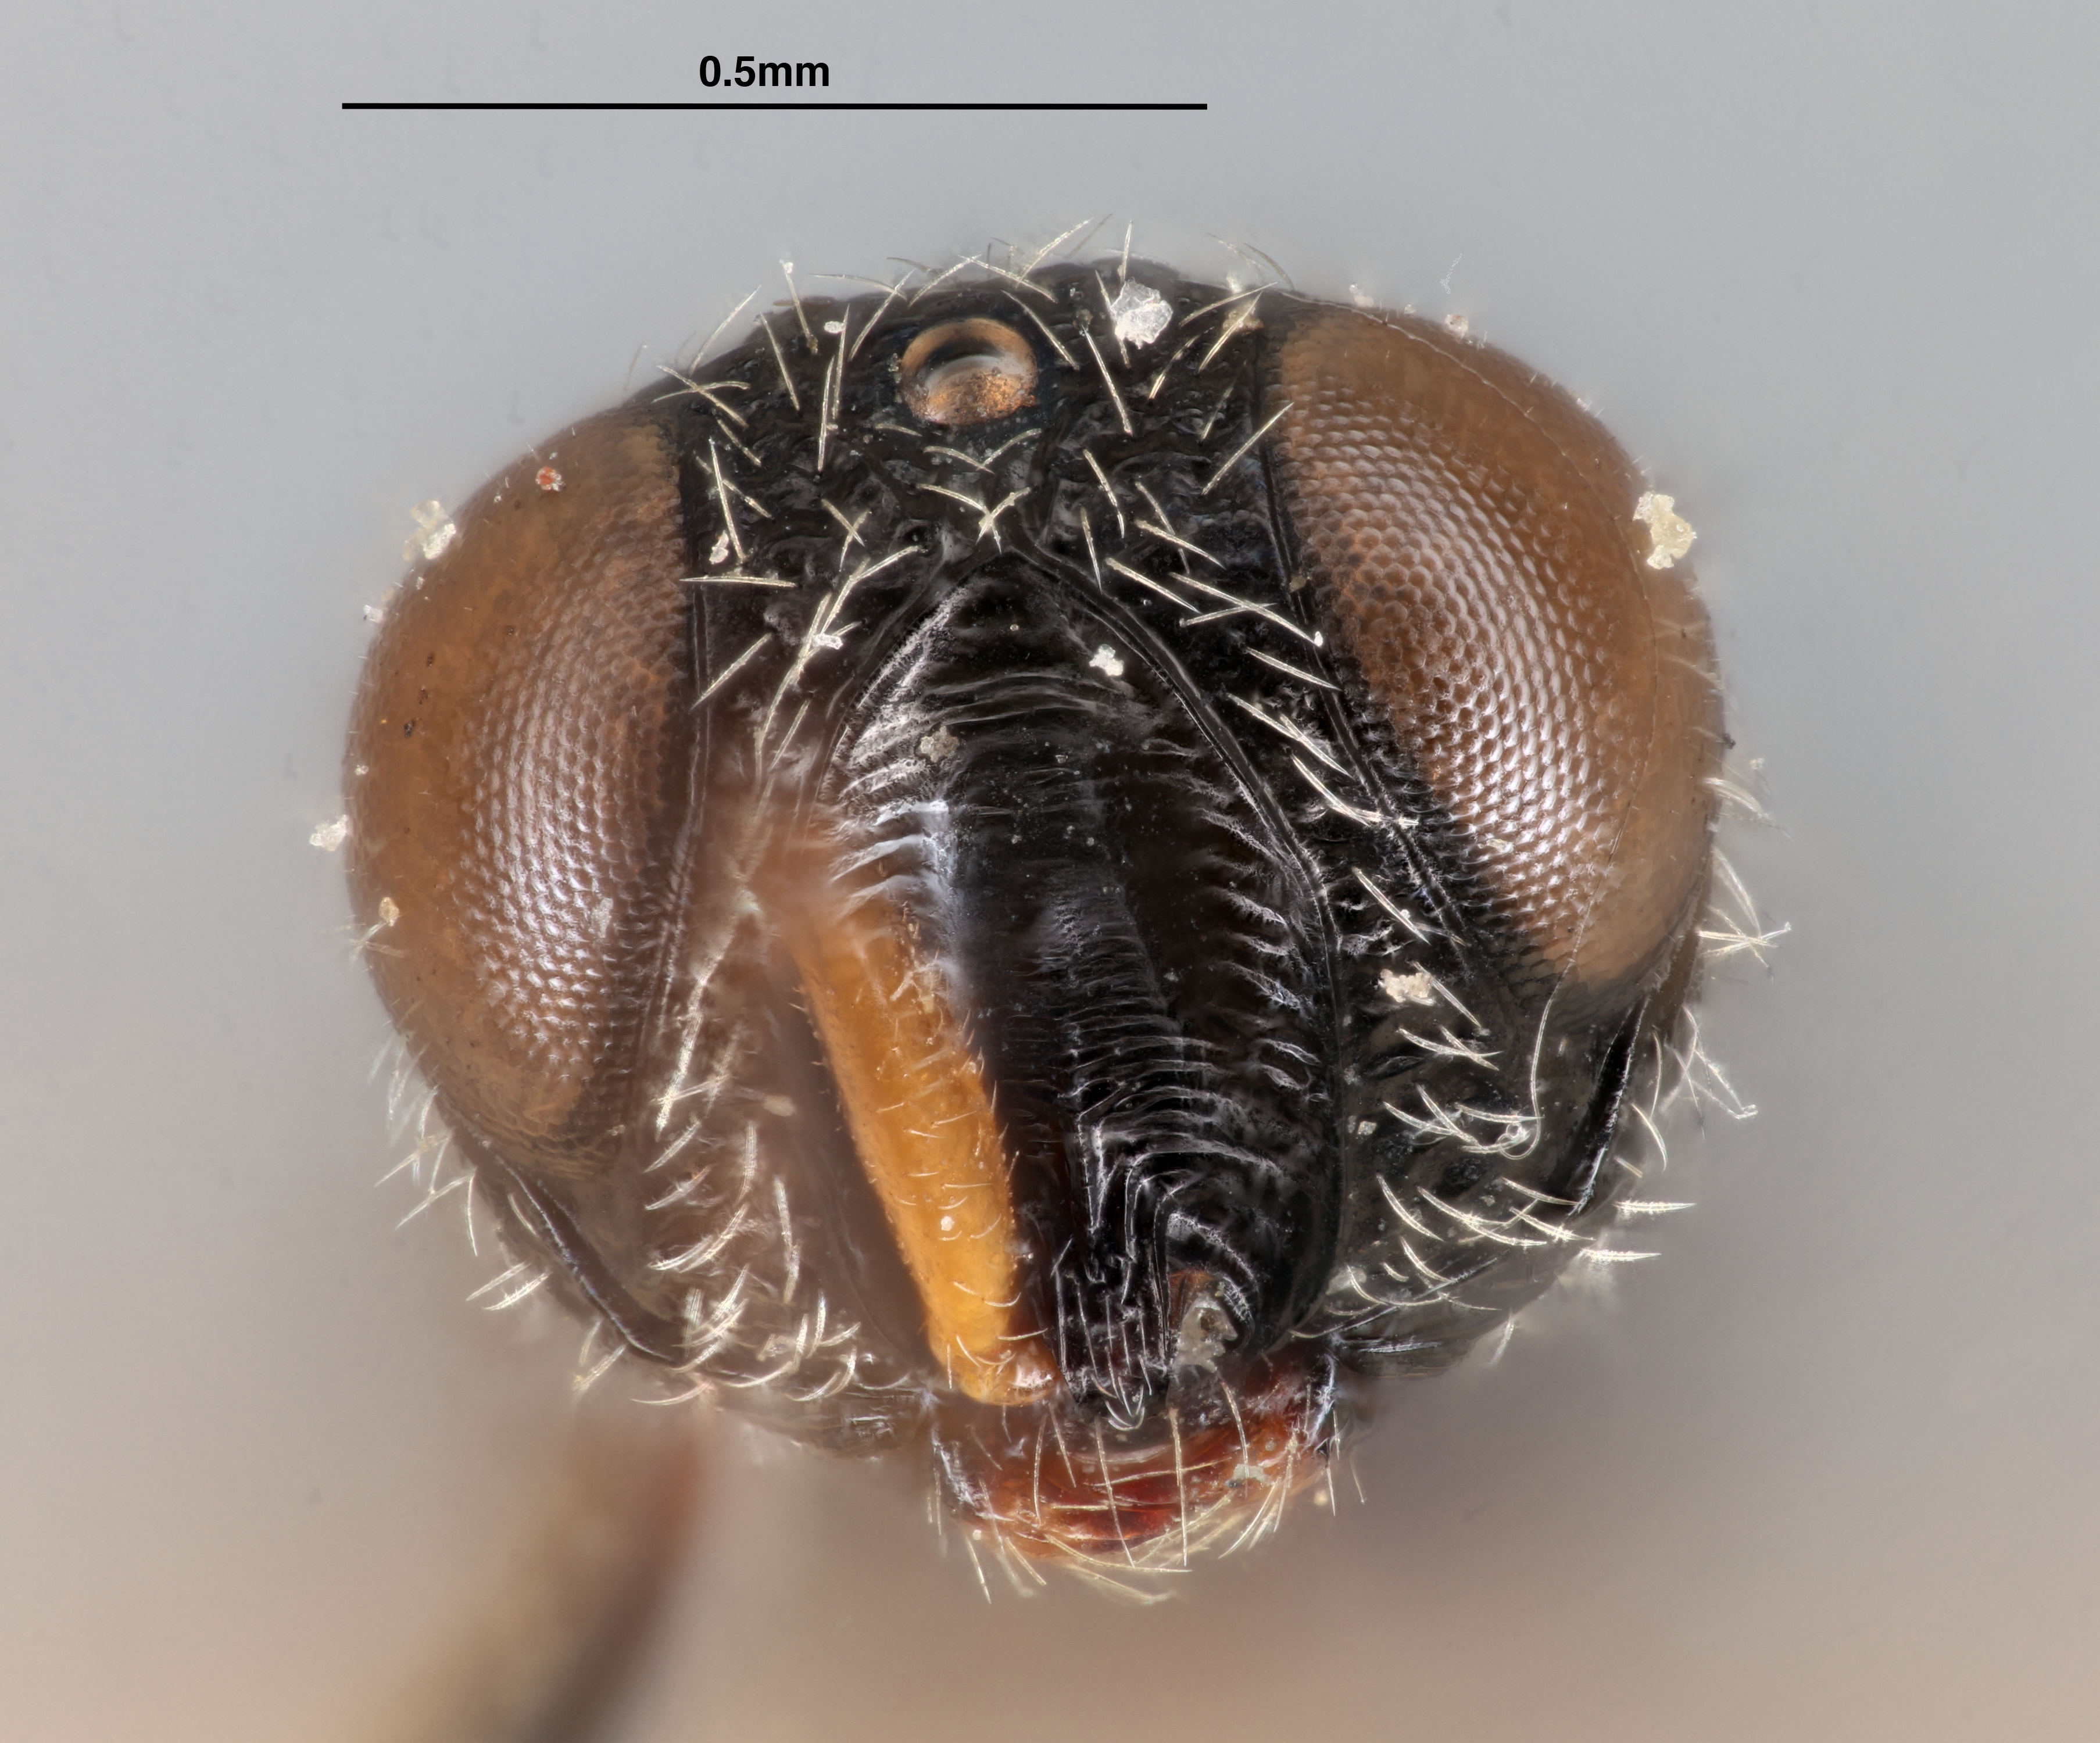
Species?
Baryconus bispinosus
